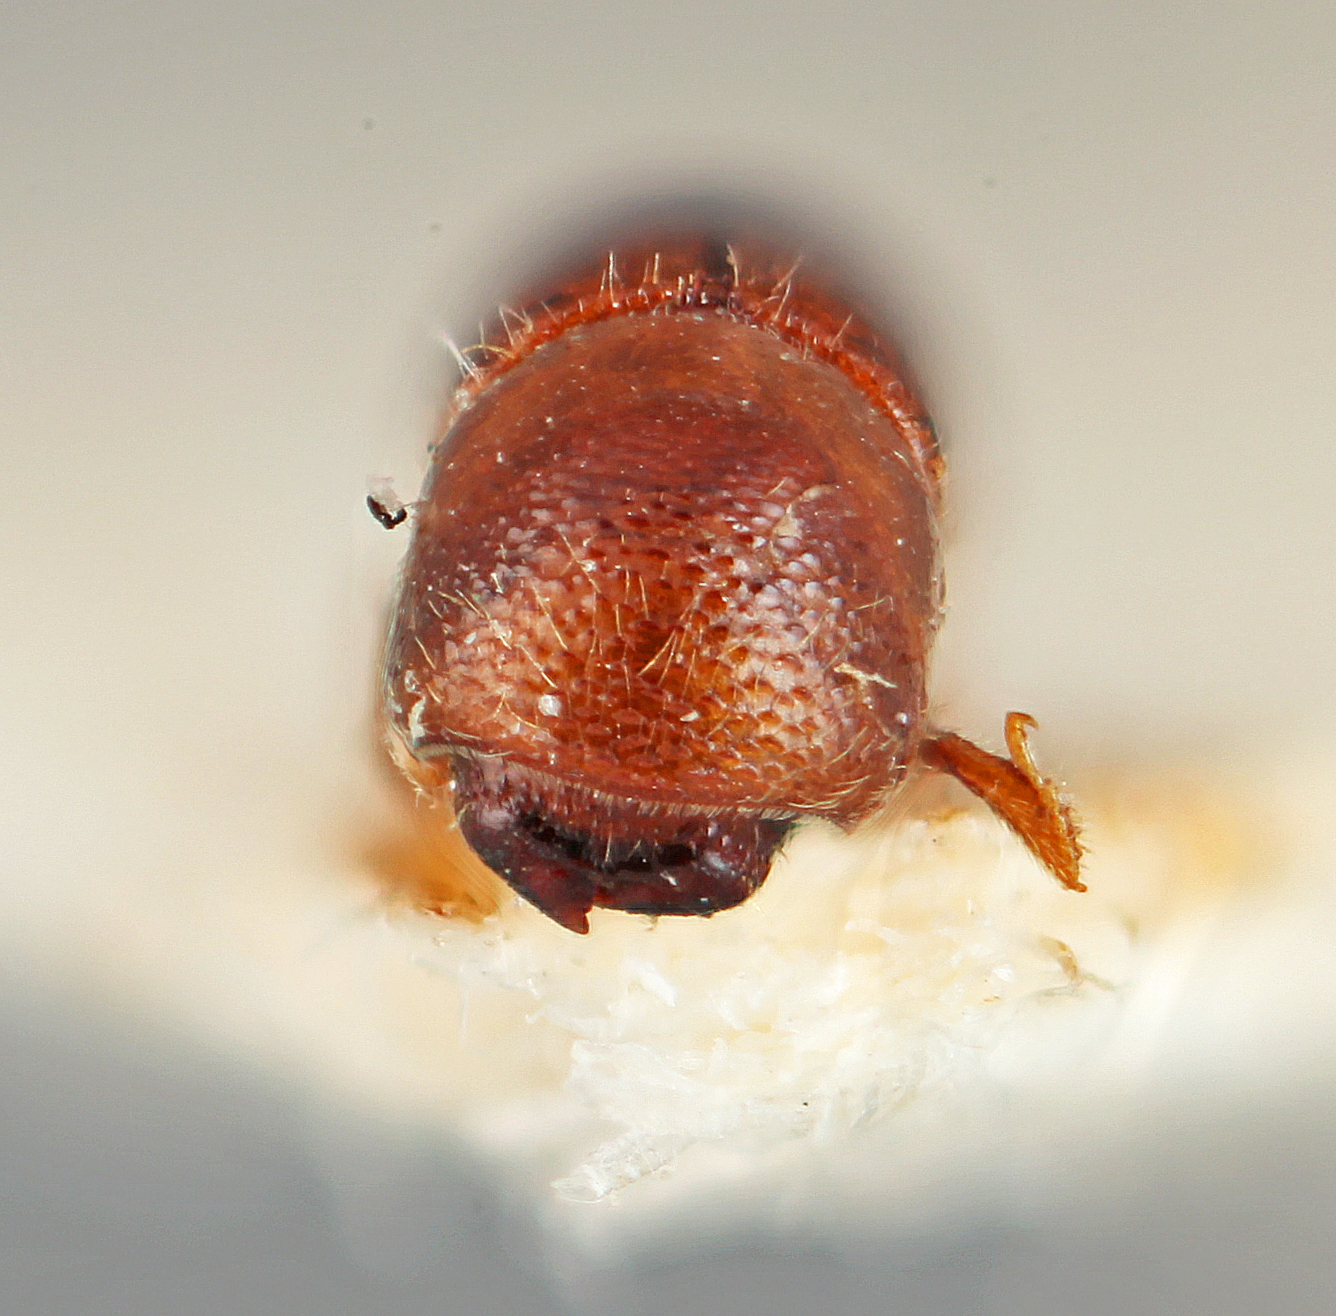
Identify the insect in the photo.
Xyleborus tolimanus
